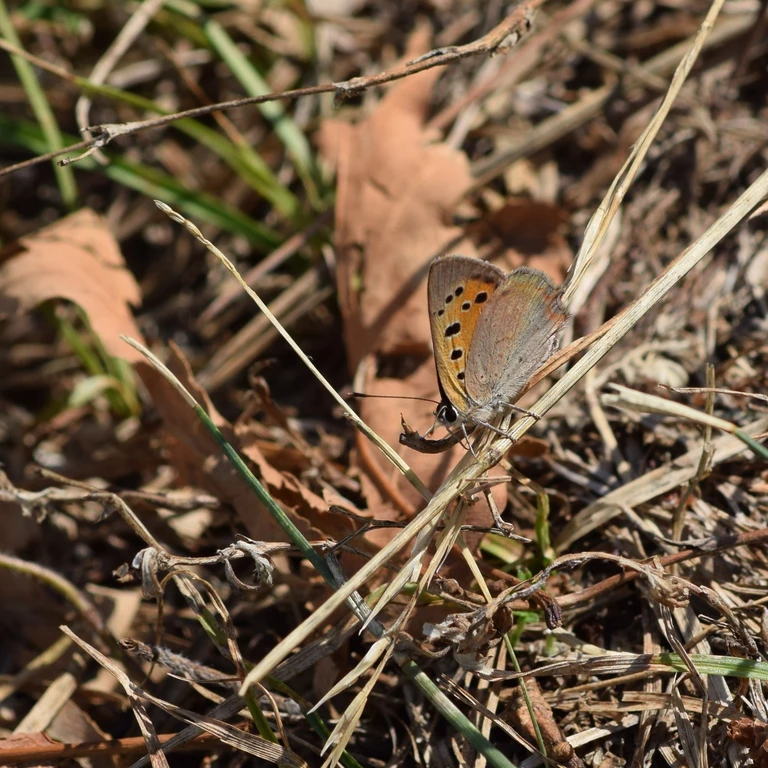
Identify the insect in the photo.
Lycaena phlaeas
